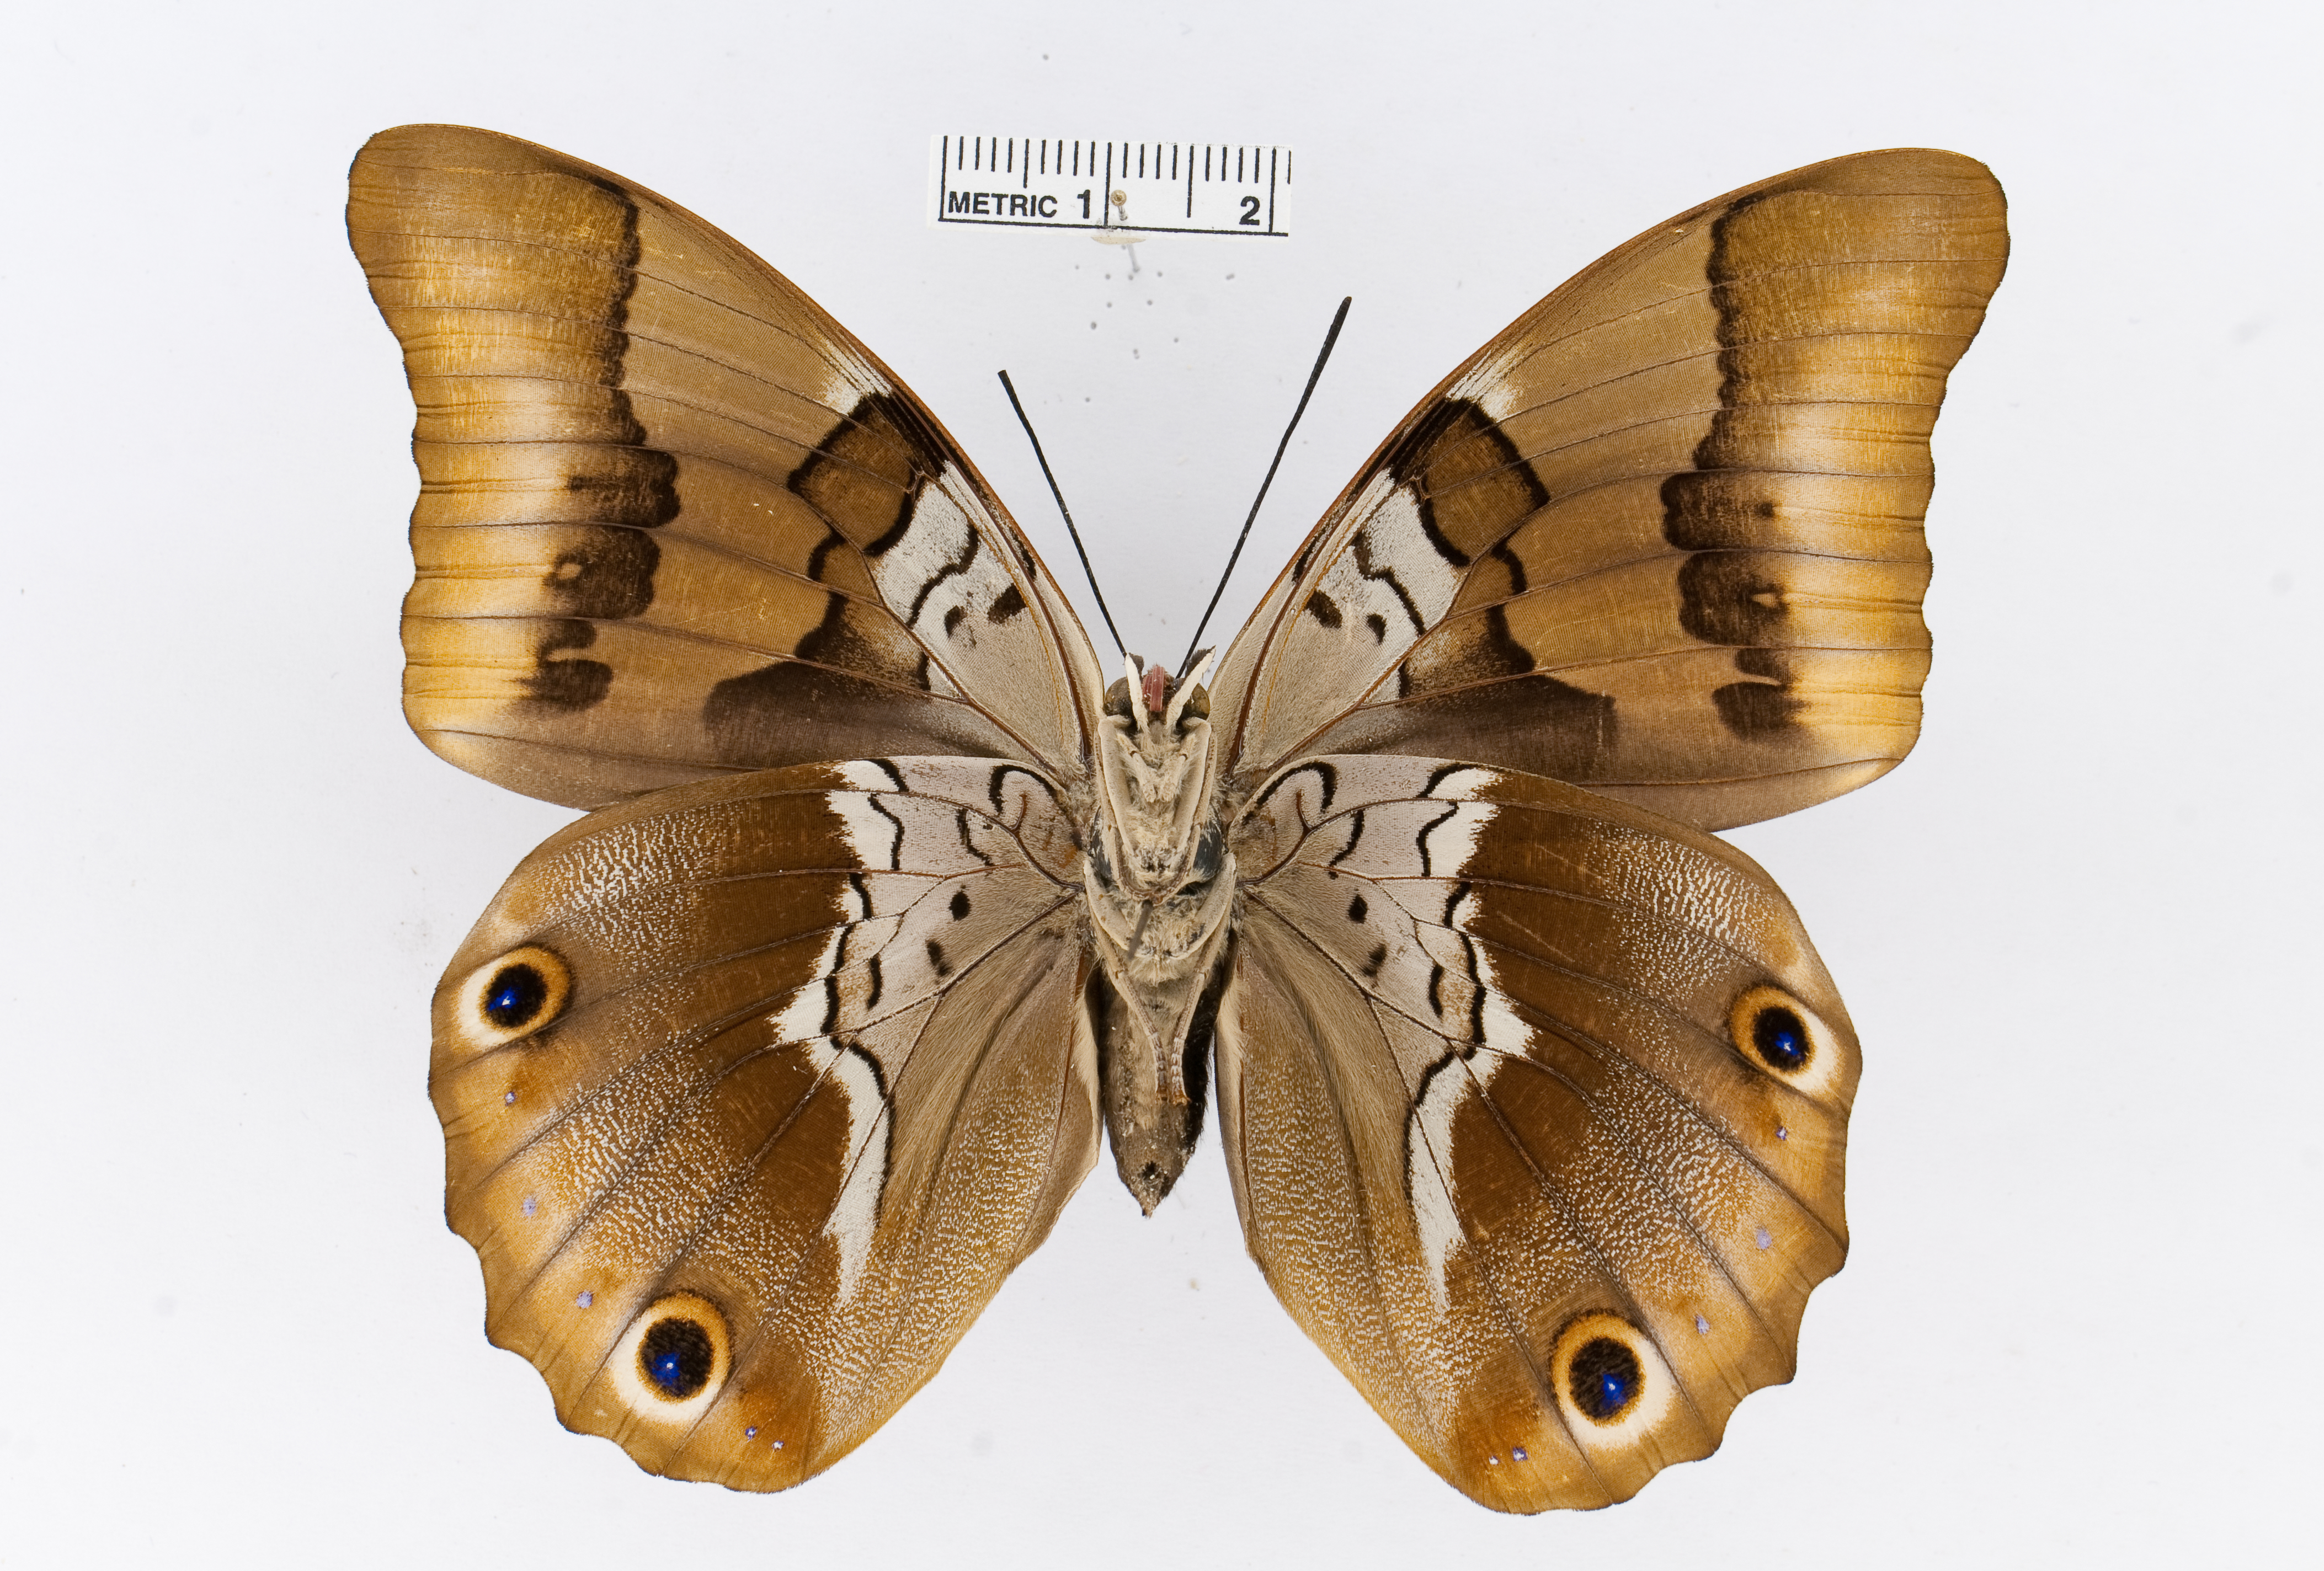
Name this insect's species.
Prepona deiphile
